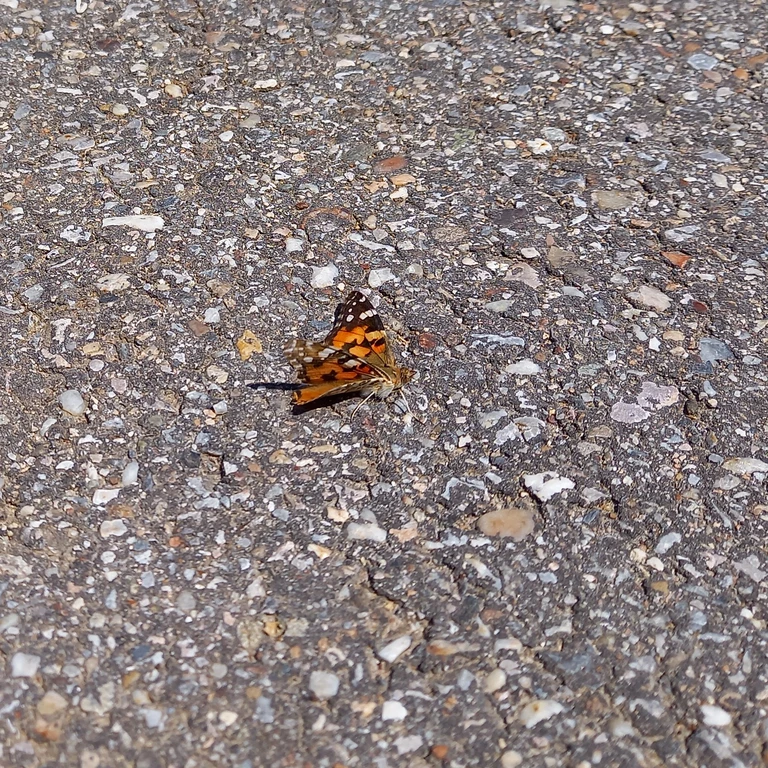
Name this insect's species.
Vanessa cardui
